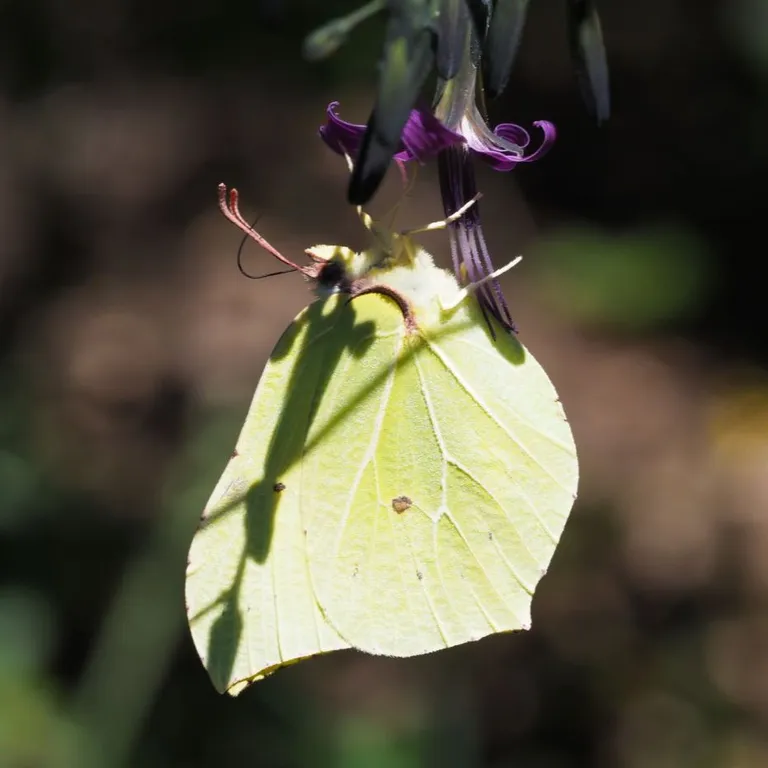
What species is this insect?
Gonepteryx rhamni
